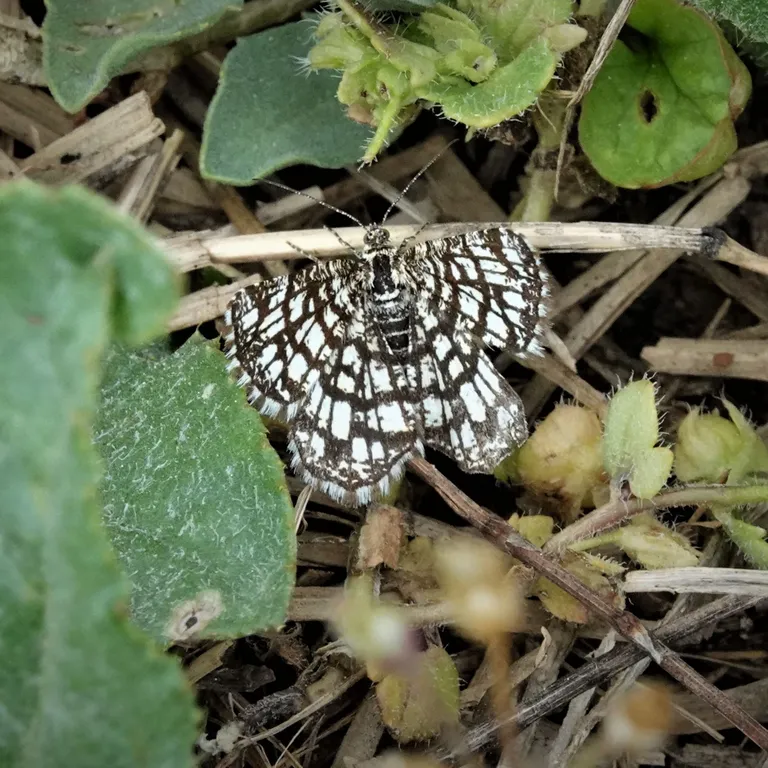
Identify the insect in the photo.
Chiasmia clathrata
